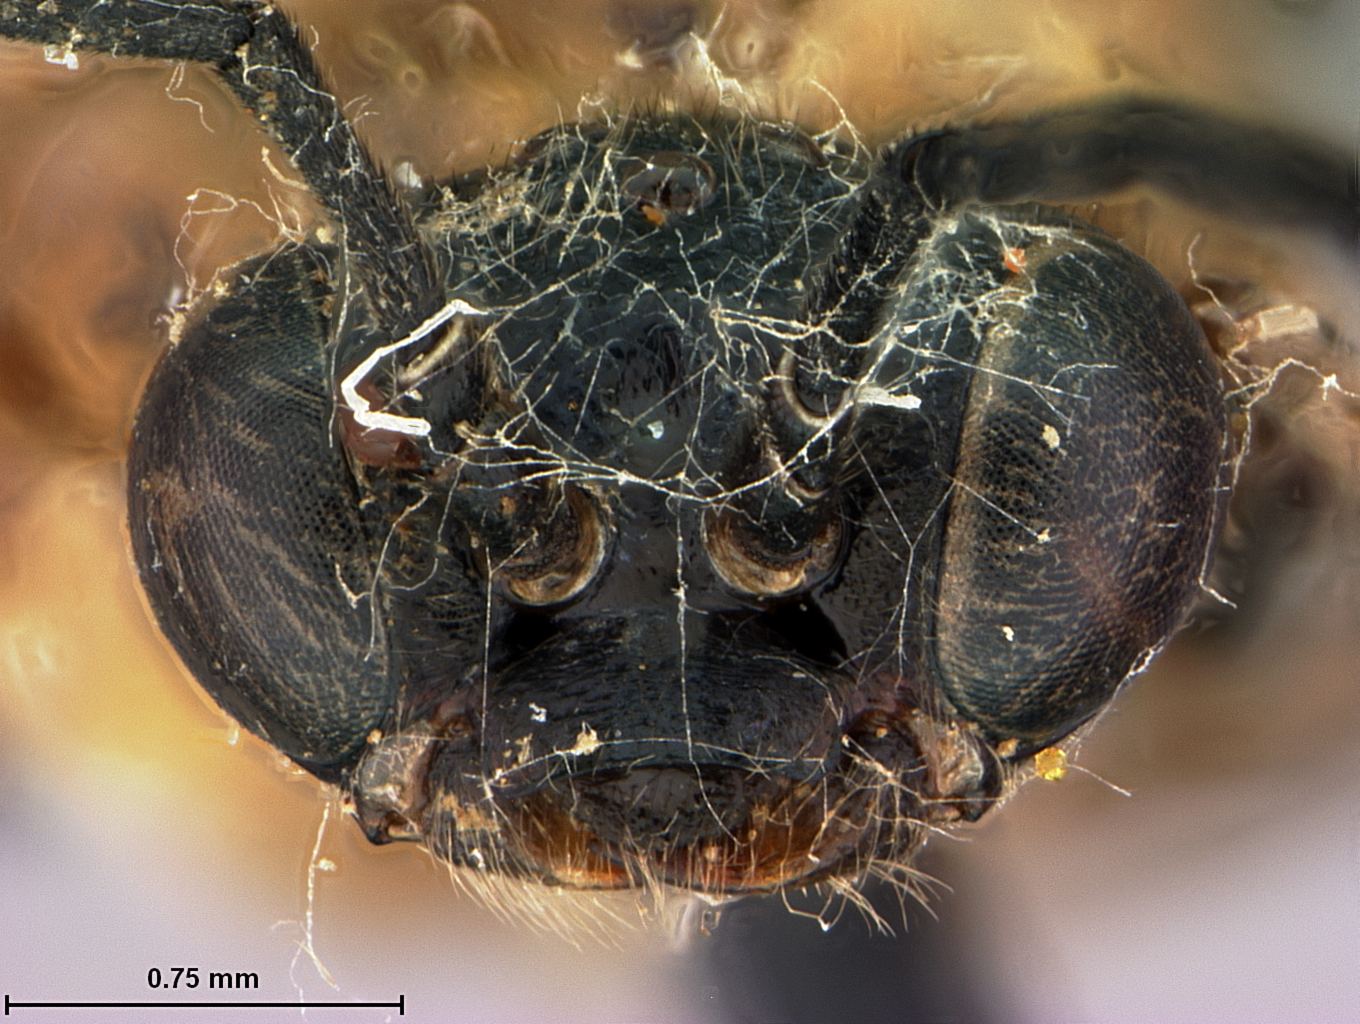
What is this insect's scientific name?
Eusunoxa semipunctata
